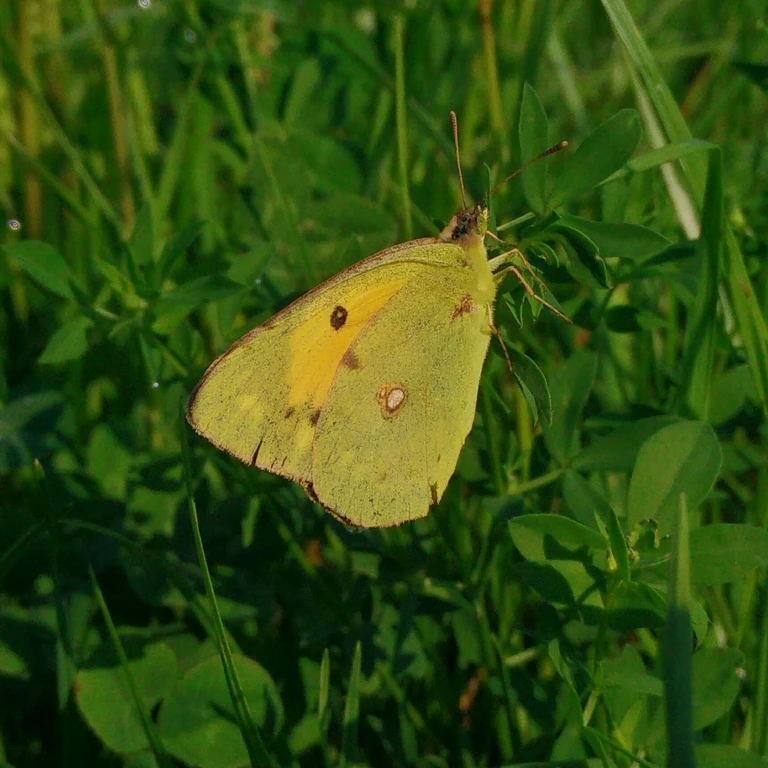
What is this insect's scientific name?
Colias croceus
